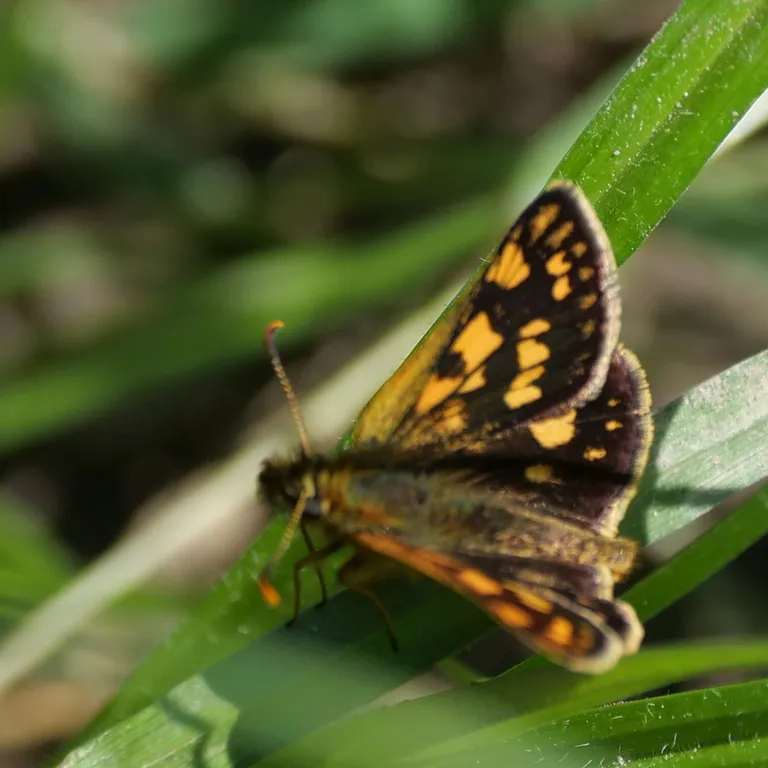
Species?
Carterocephalus palaemon
